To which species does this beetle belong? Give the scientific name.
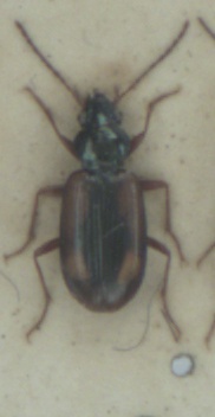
Bembidion maritimum
